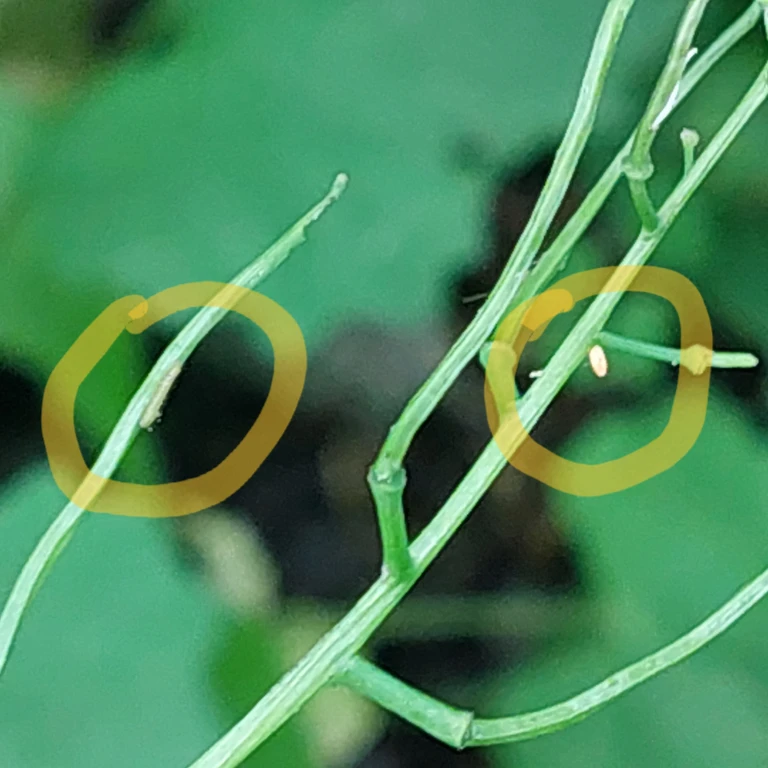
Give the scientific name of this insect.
Anthocharis cardamines
